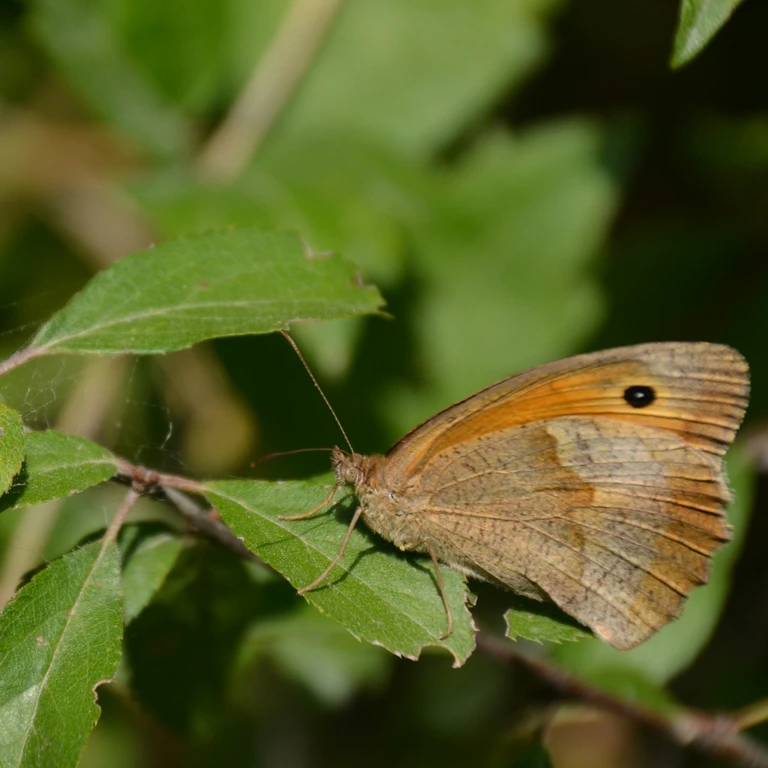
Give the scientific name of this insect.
Maniola jurtina
